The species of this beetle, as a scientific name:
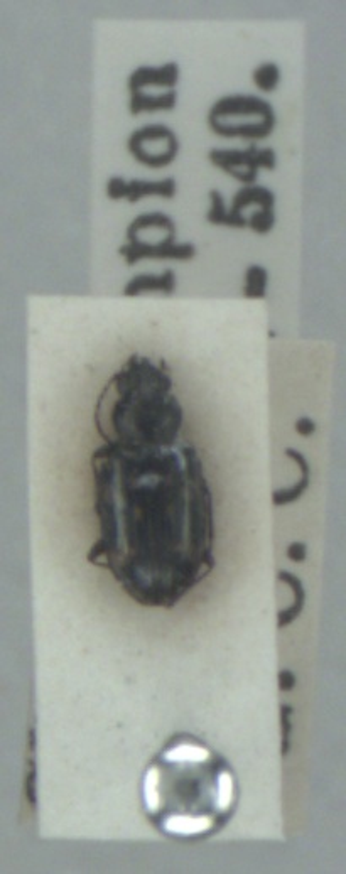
Bembidion obliquum
